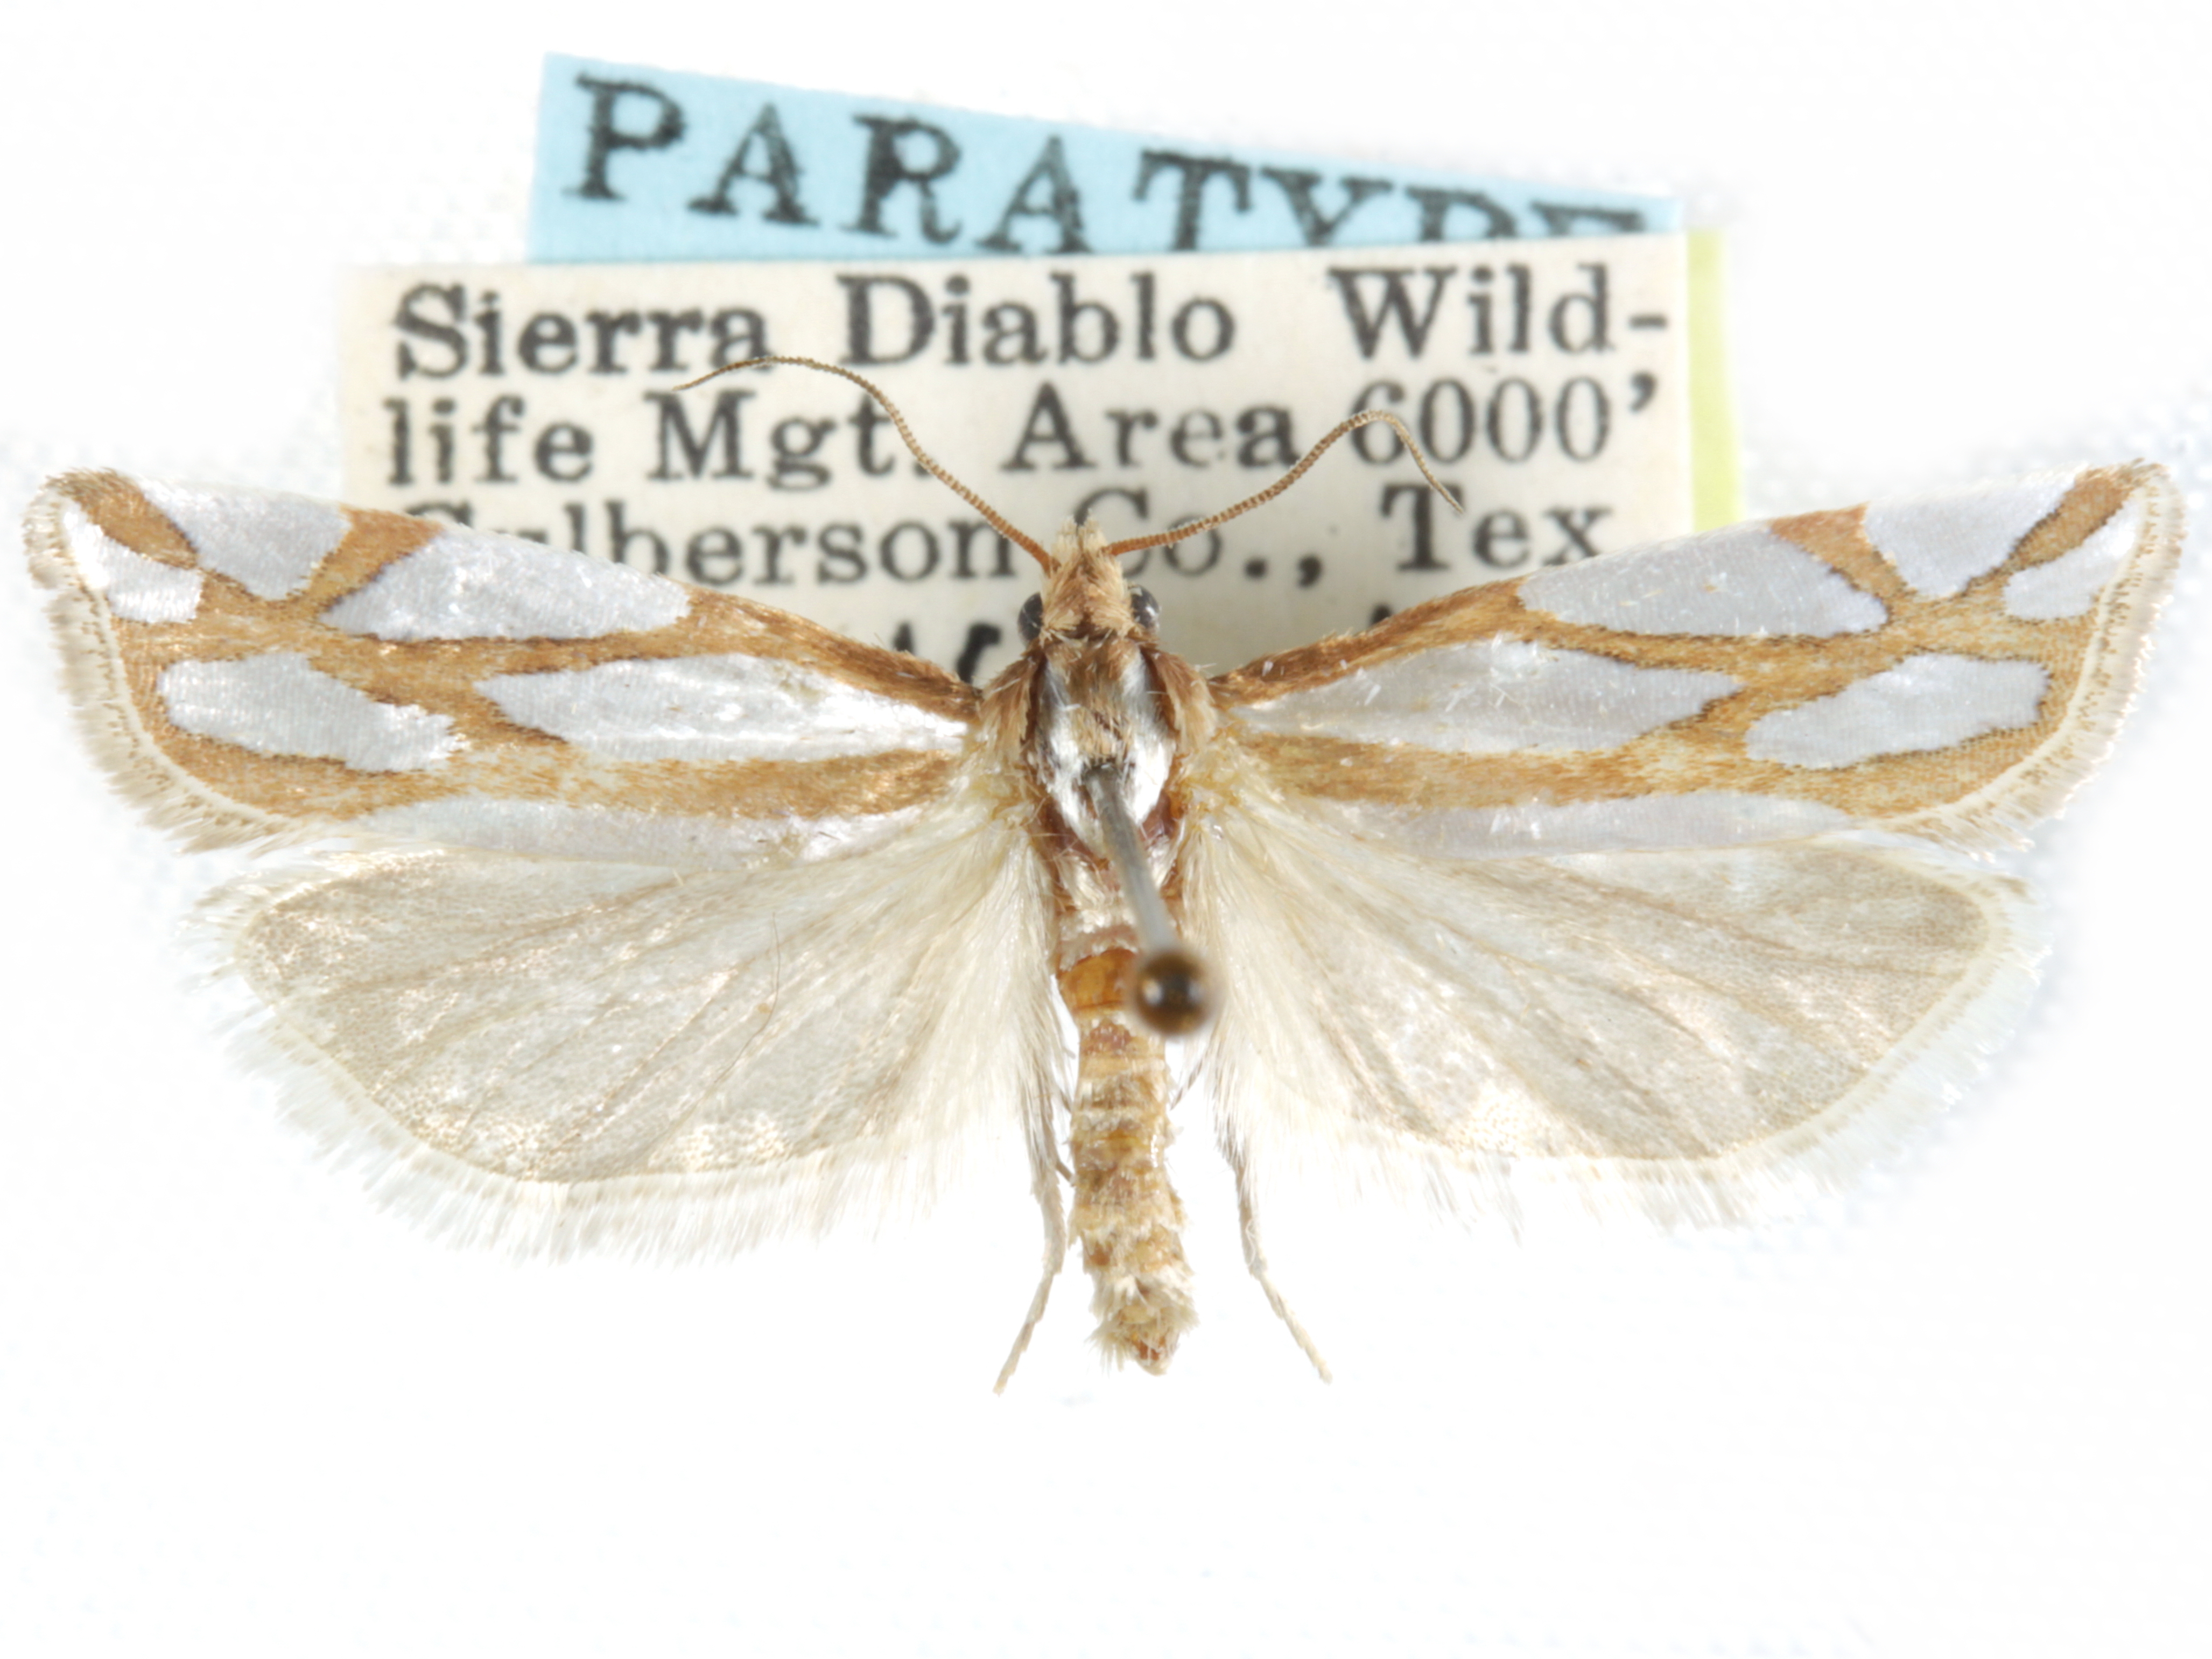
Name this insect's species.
Pelochrista griselda
